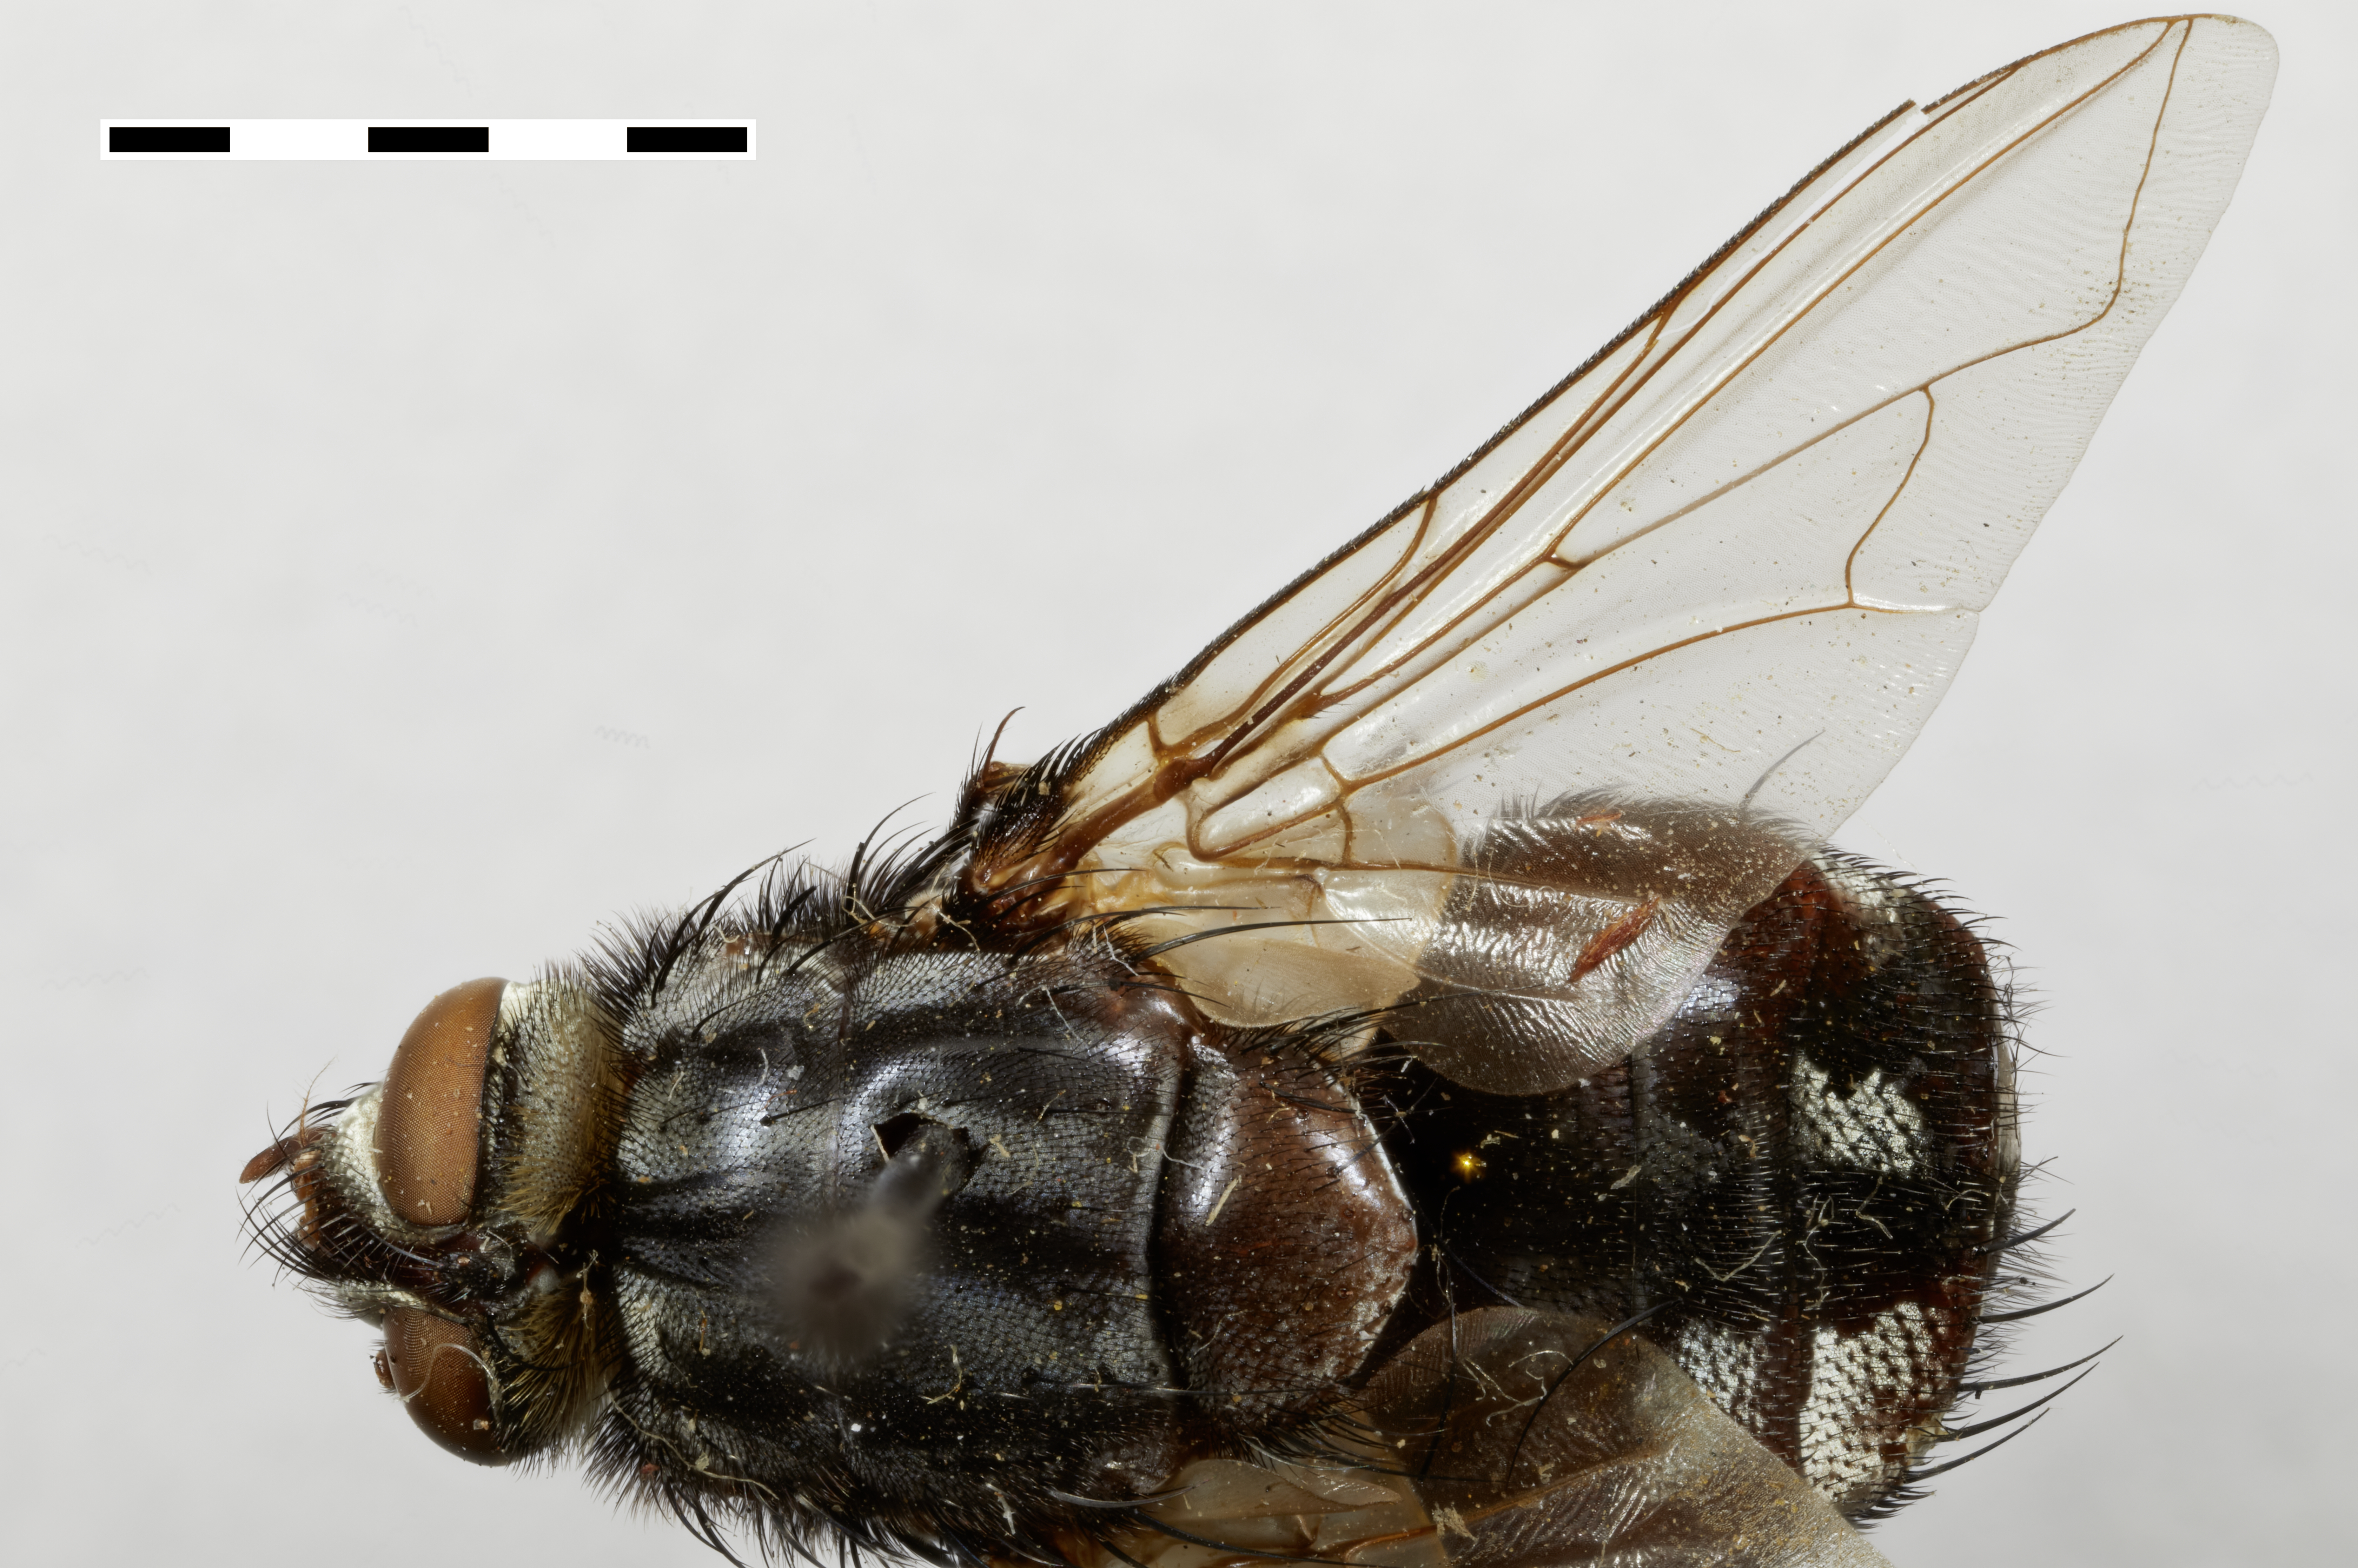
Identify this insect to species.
Opsotheresia obesa
